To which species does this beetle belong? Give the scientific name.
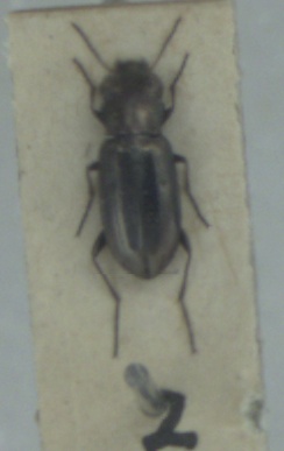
Notiophilus substriatus
